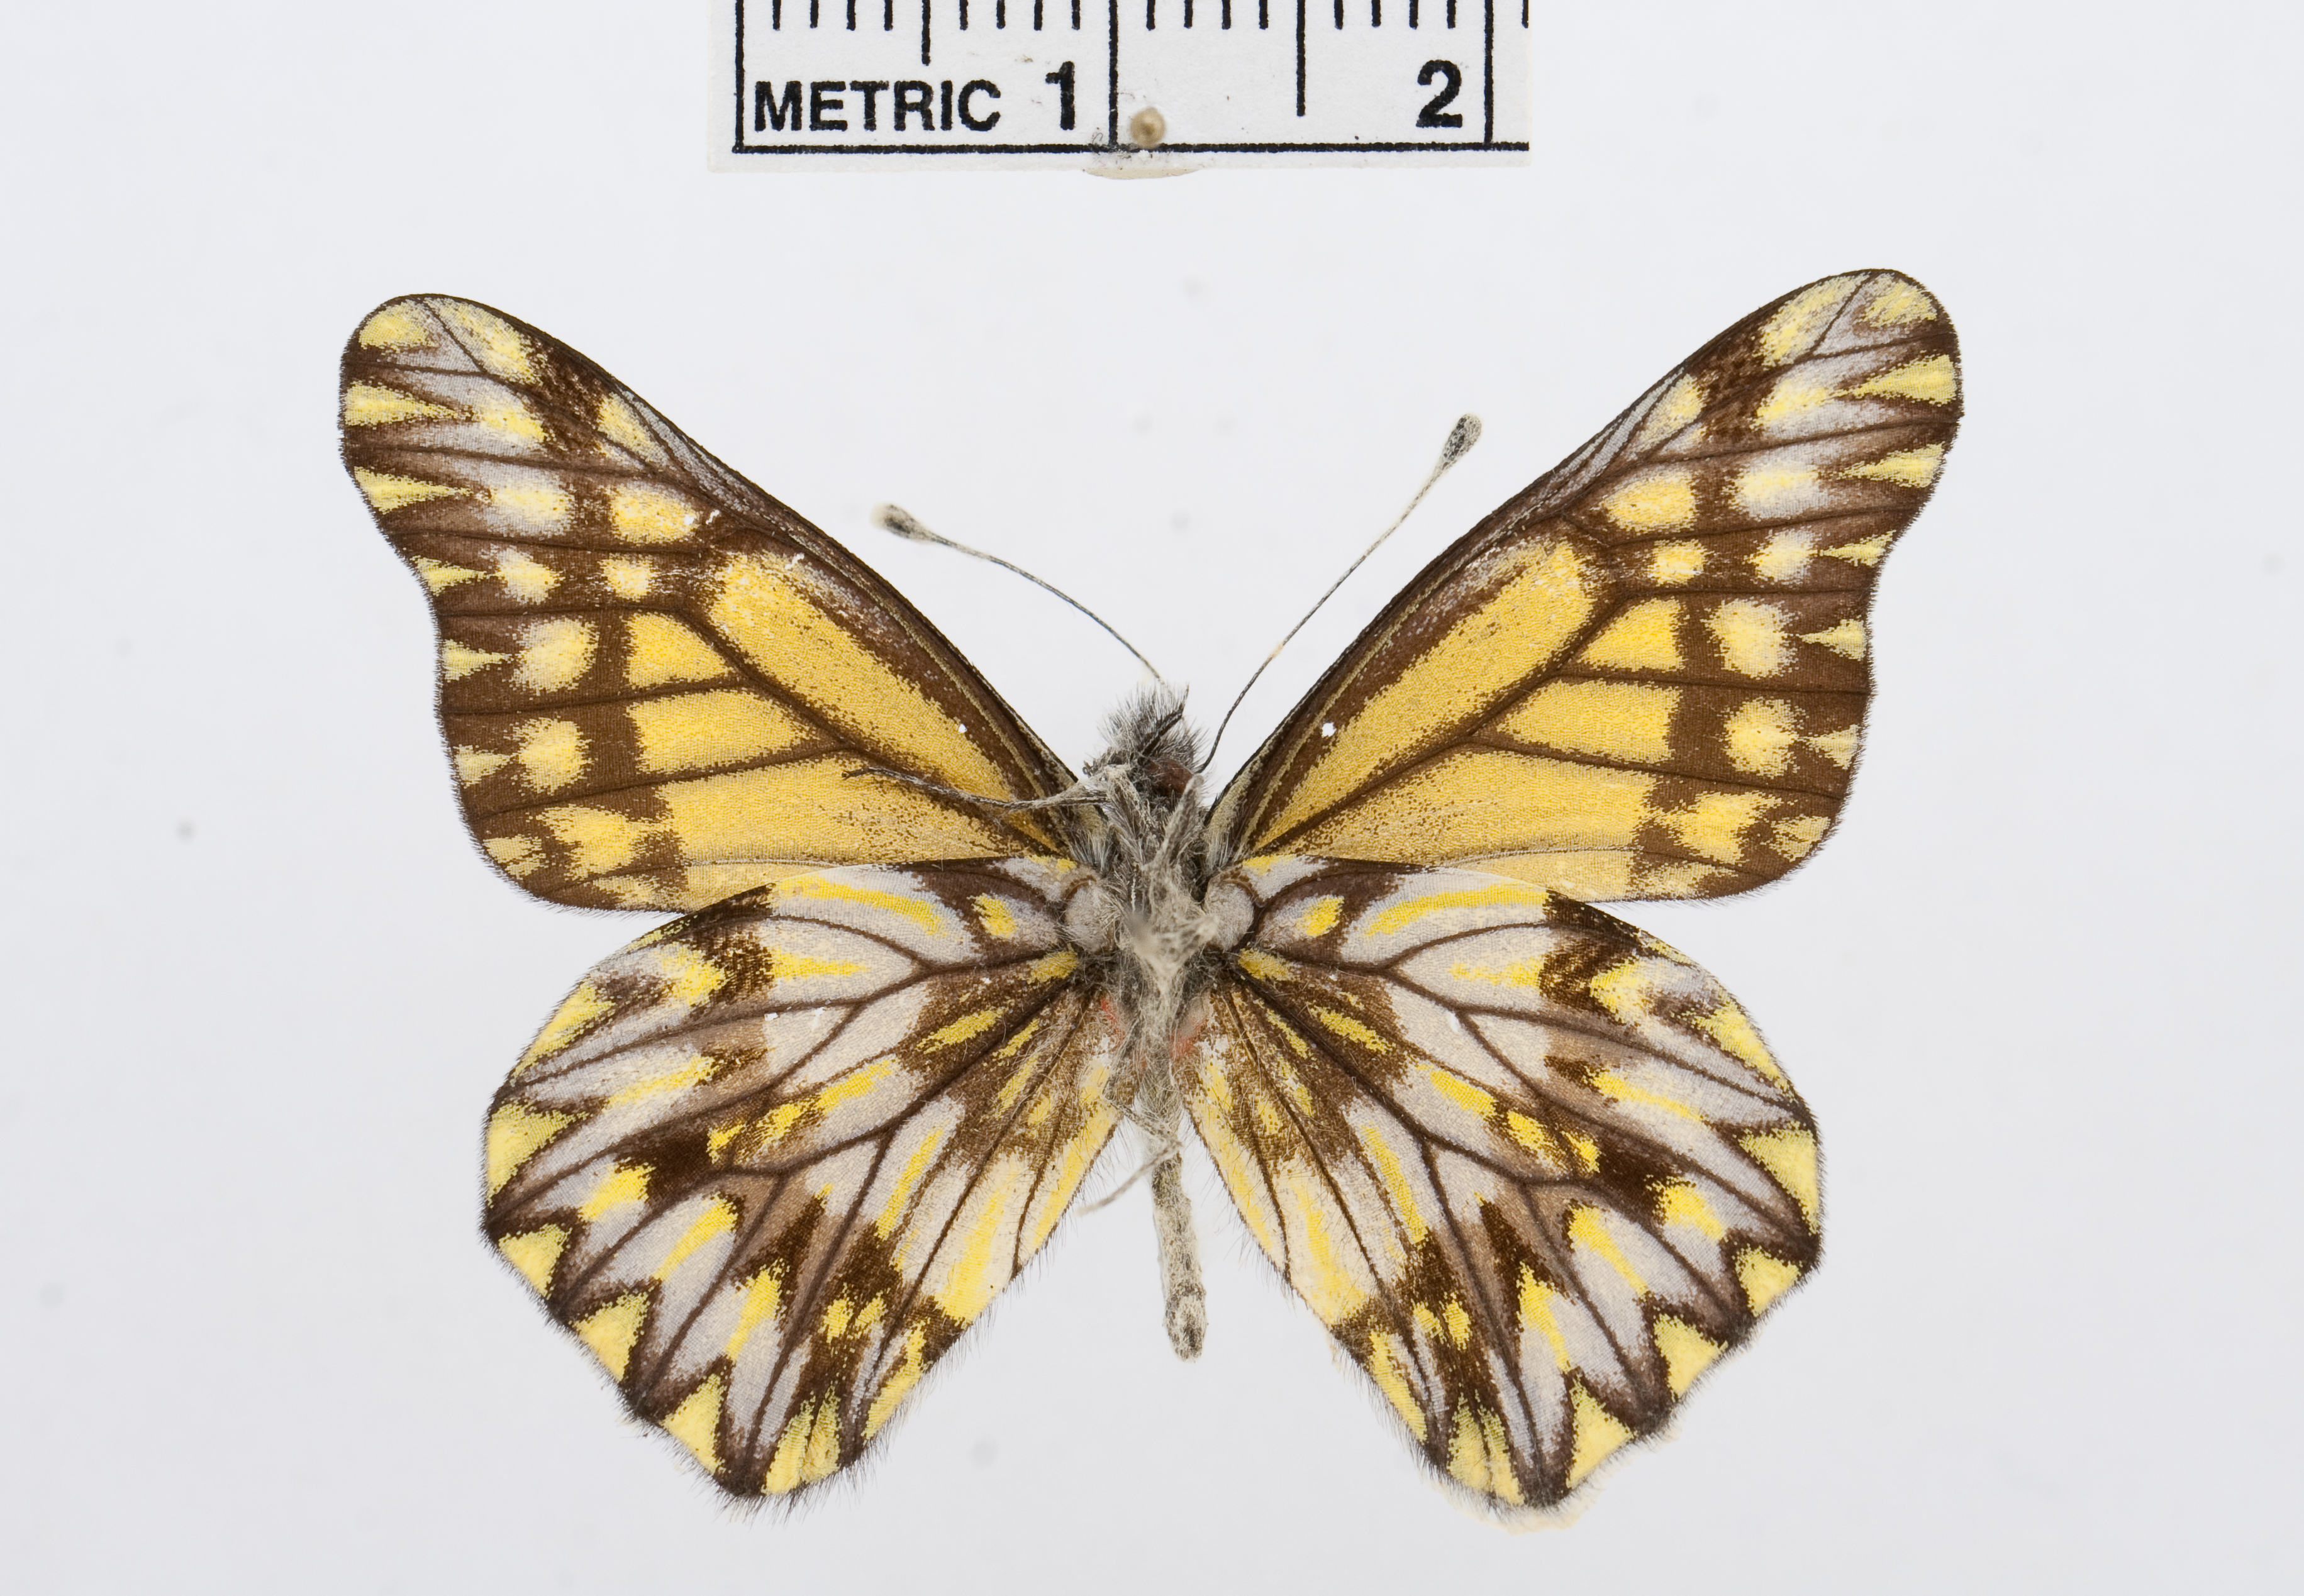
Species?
Catasticta lanceolata
